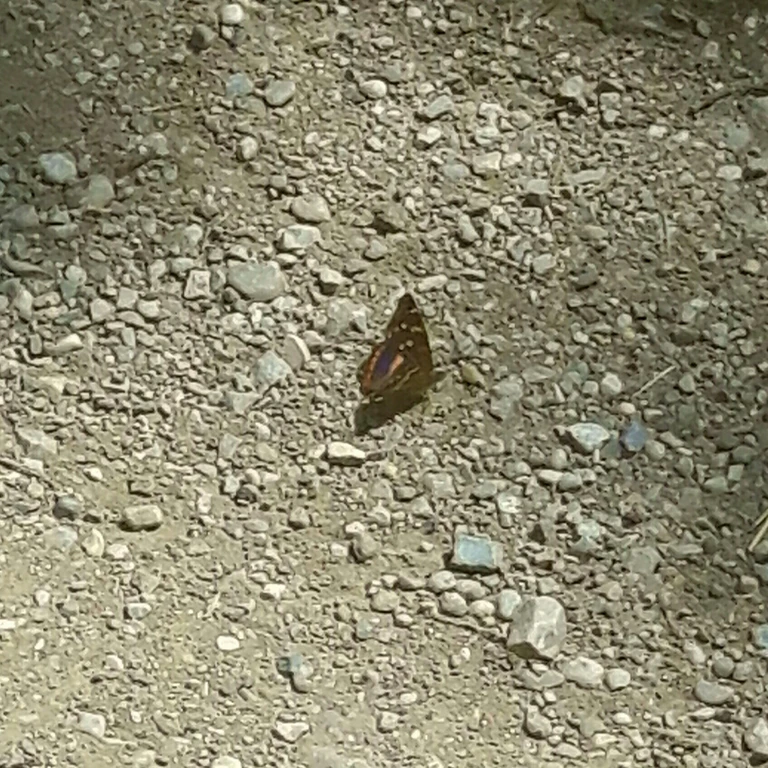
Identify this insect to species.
Apatura ilia
